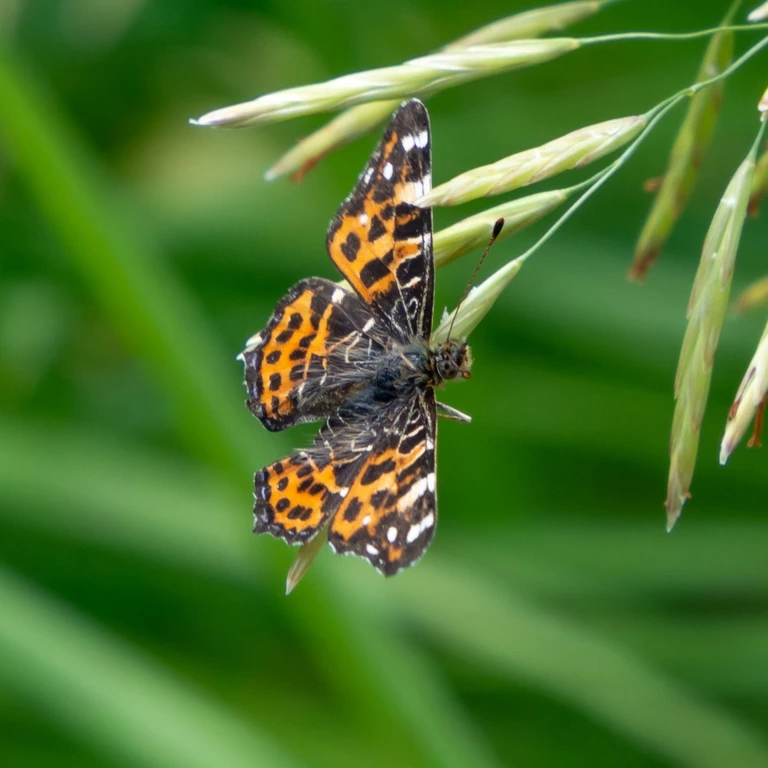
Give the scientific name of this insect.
Araschnia levana
